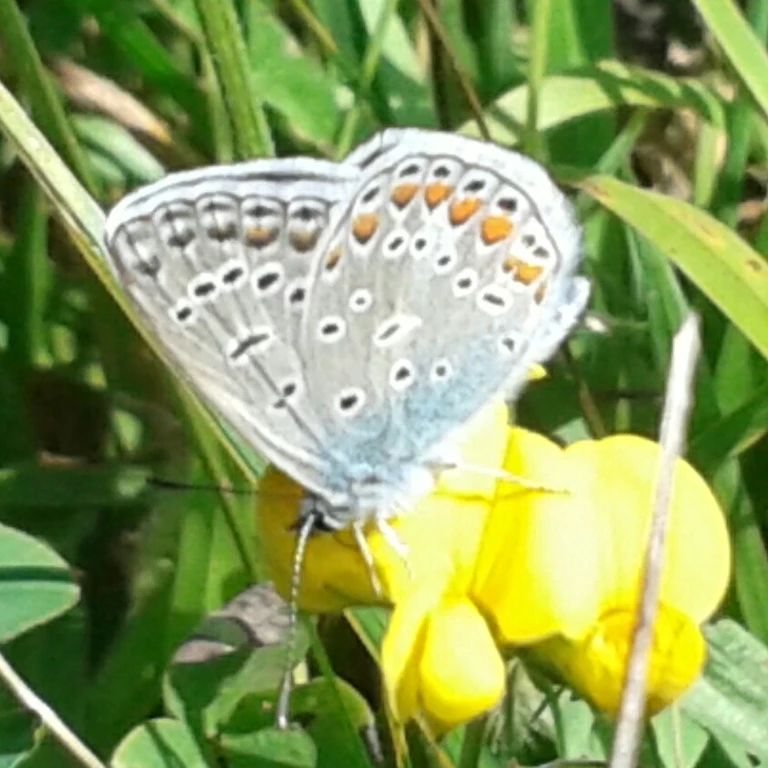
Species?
Polyommatus icarus
